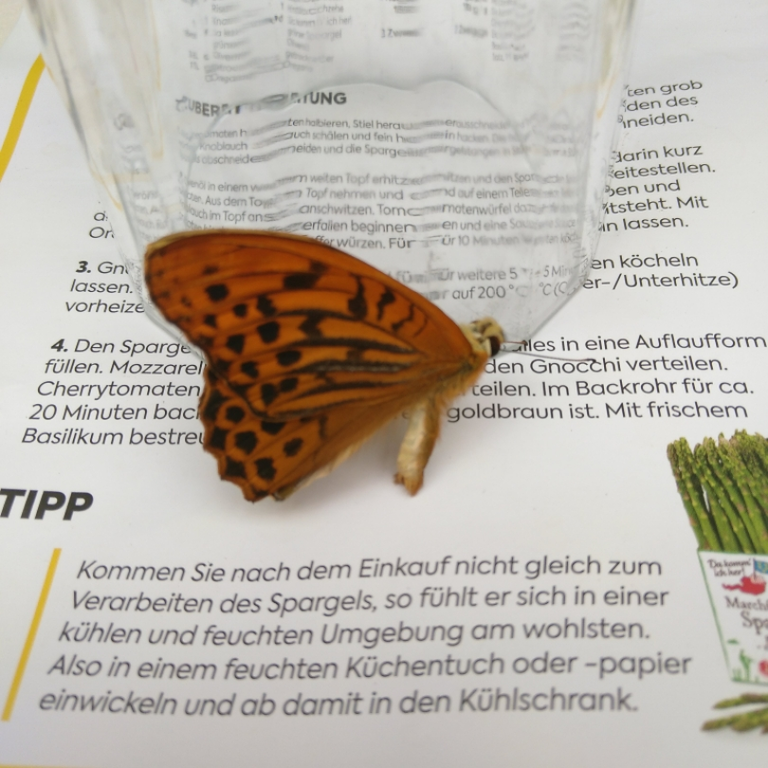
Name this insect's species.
Argynnis paphia
